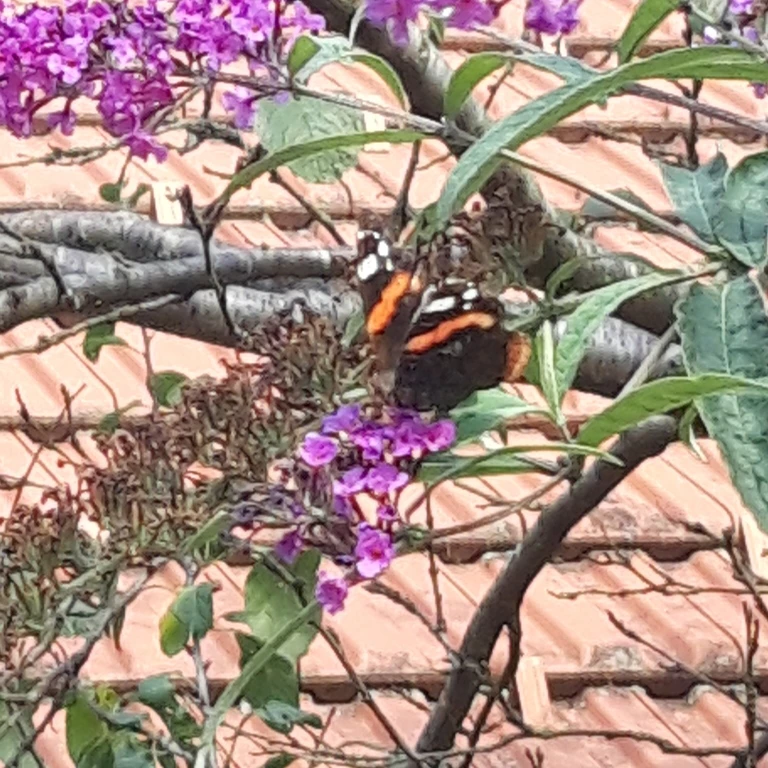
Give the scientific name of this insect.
Vanessa atalanta
